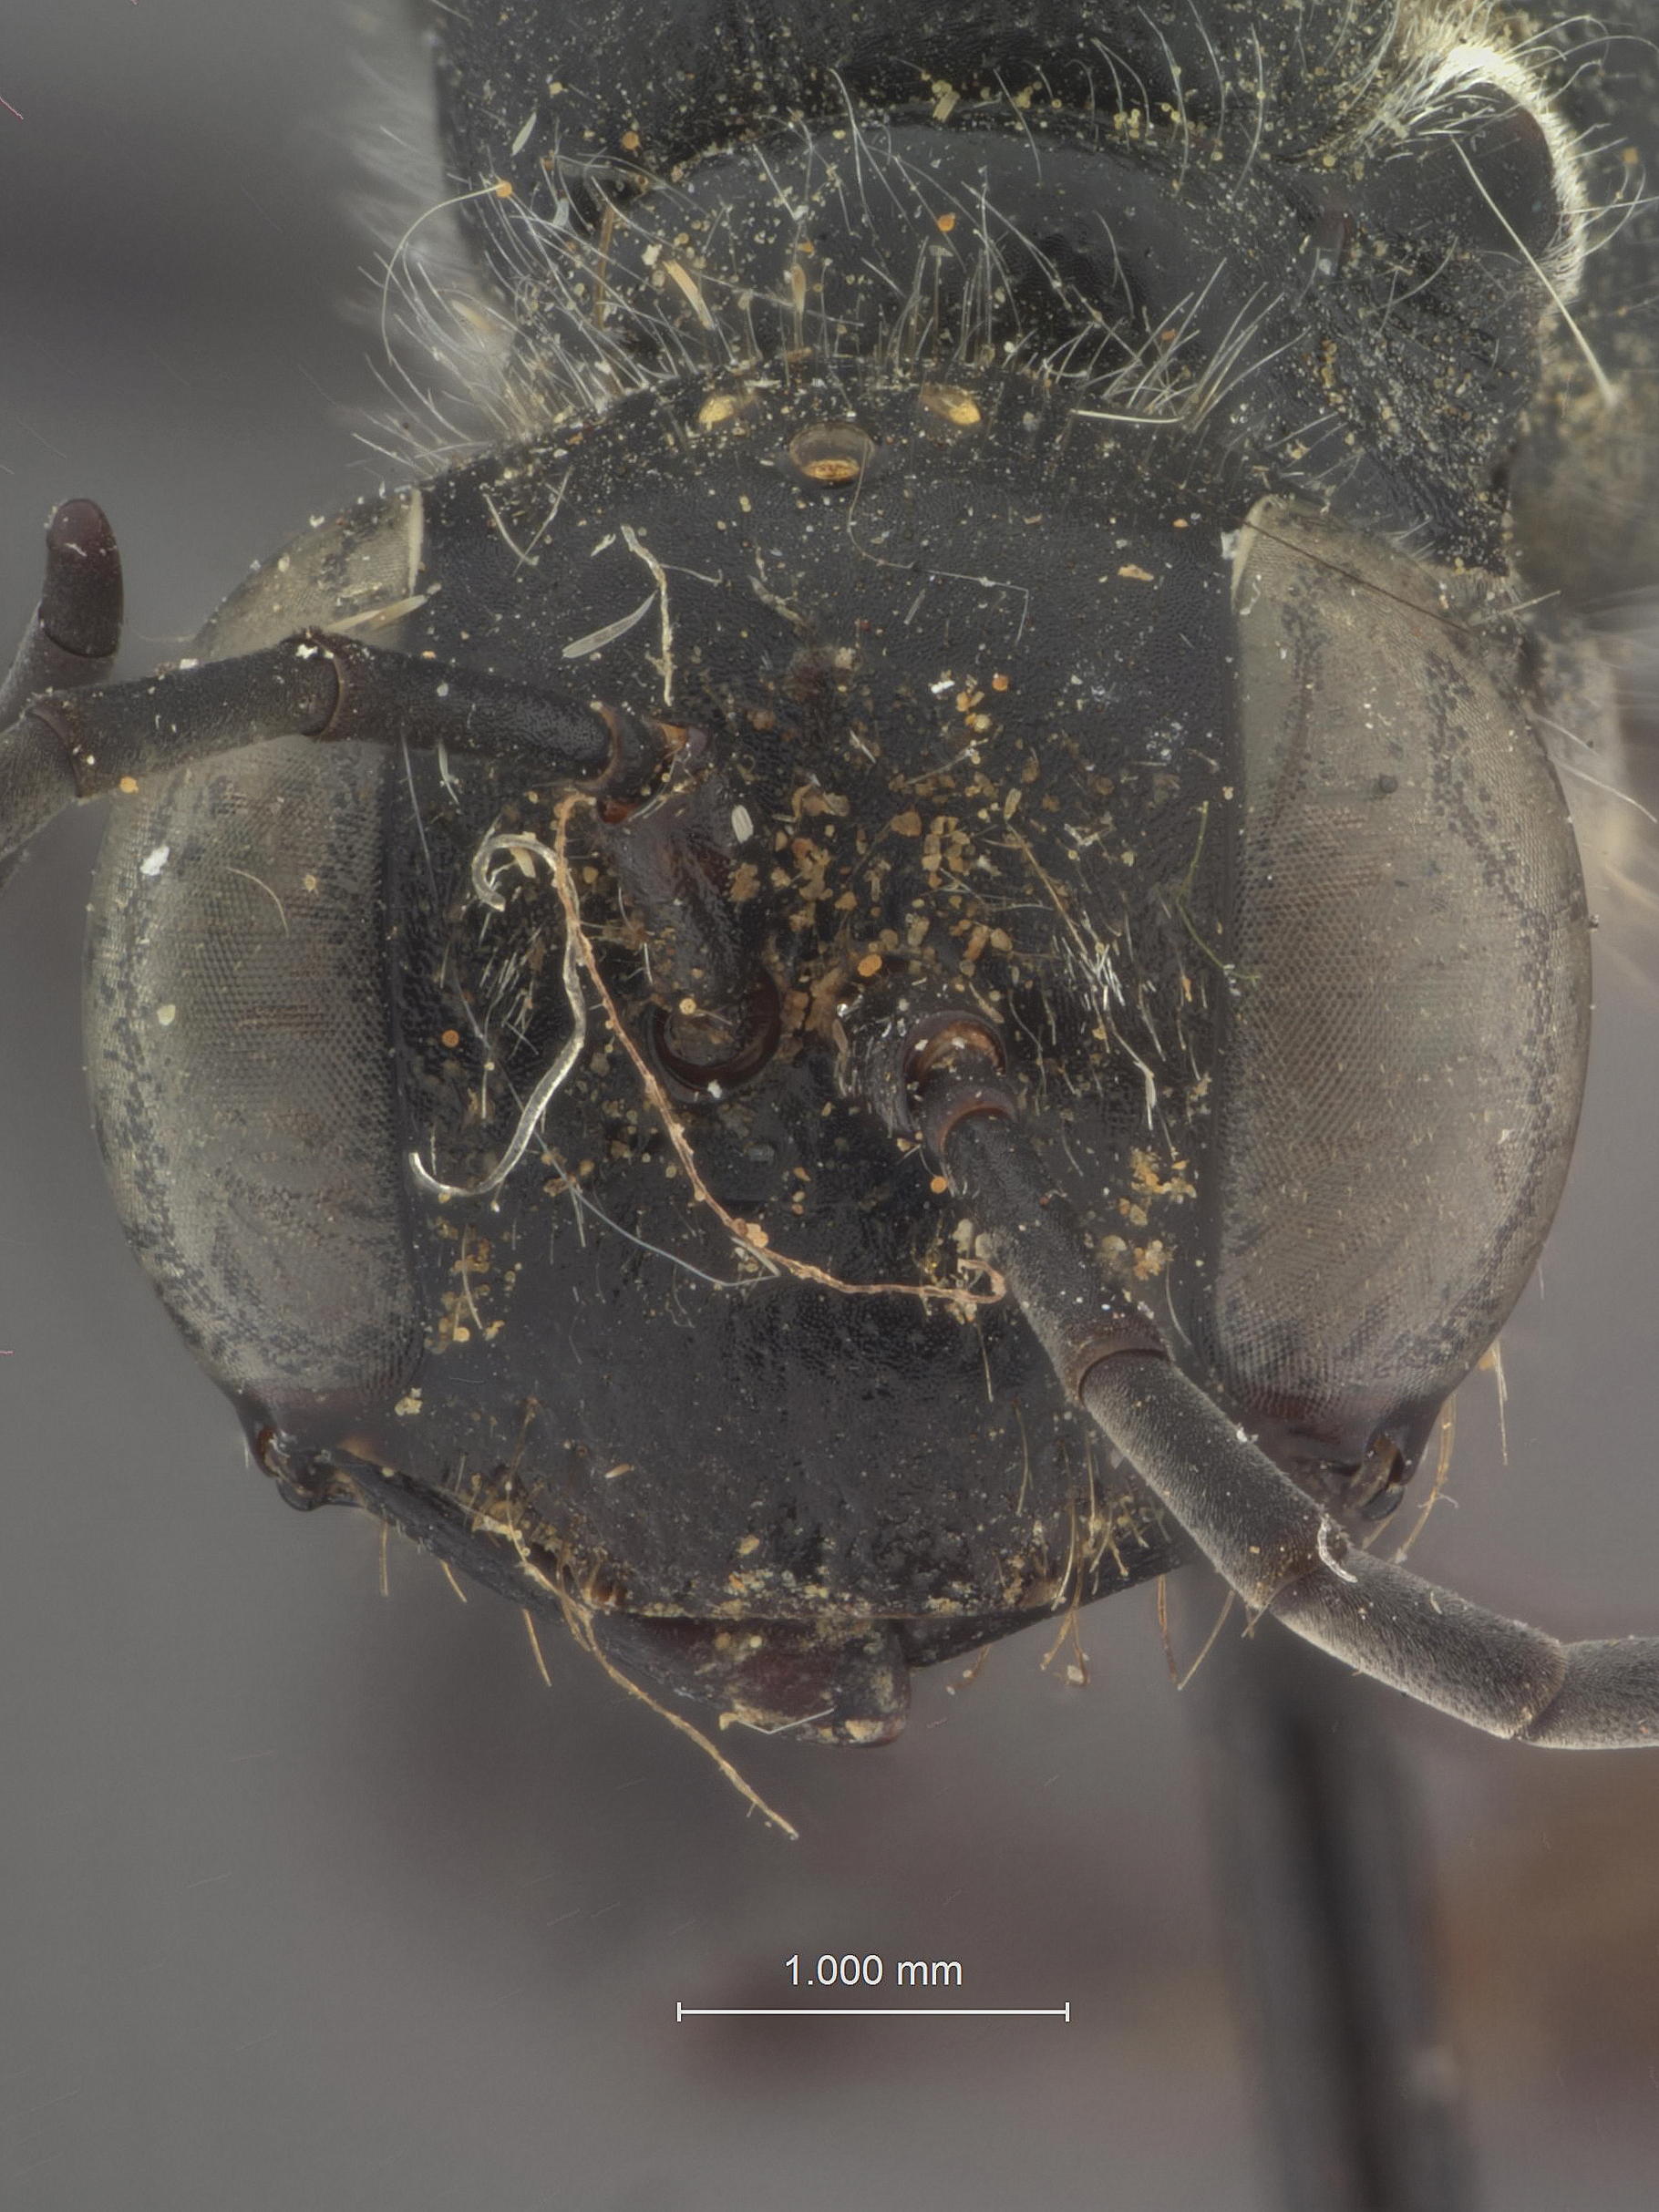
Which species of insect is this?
Sphex peruvianus
